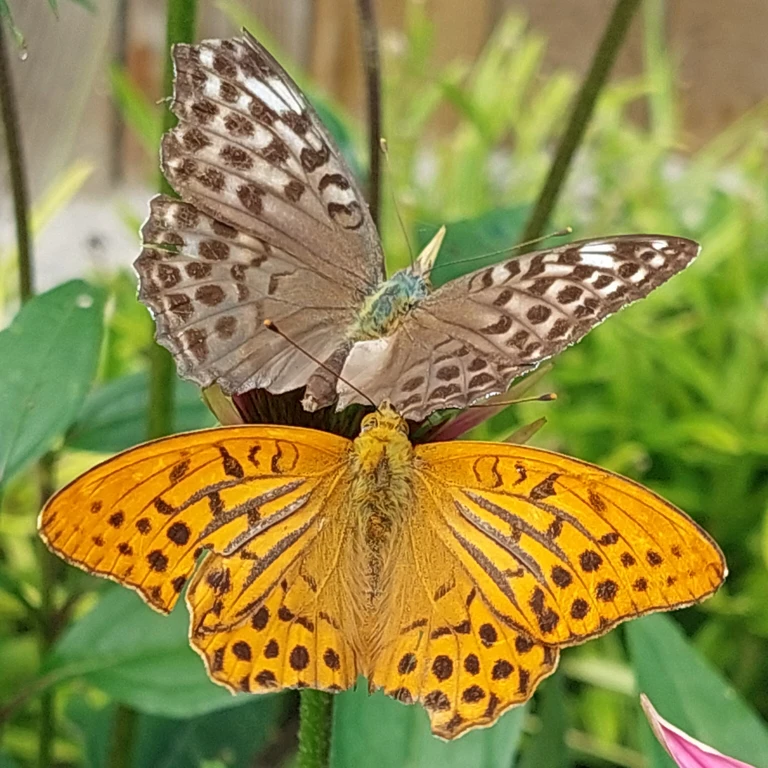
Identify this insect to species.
Argynnis paphia
